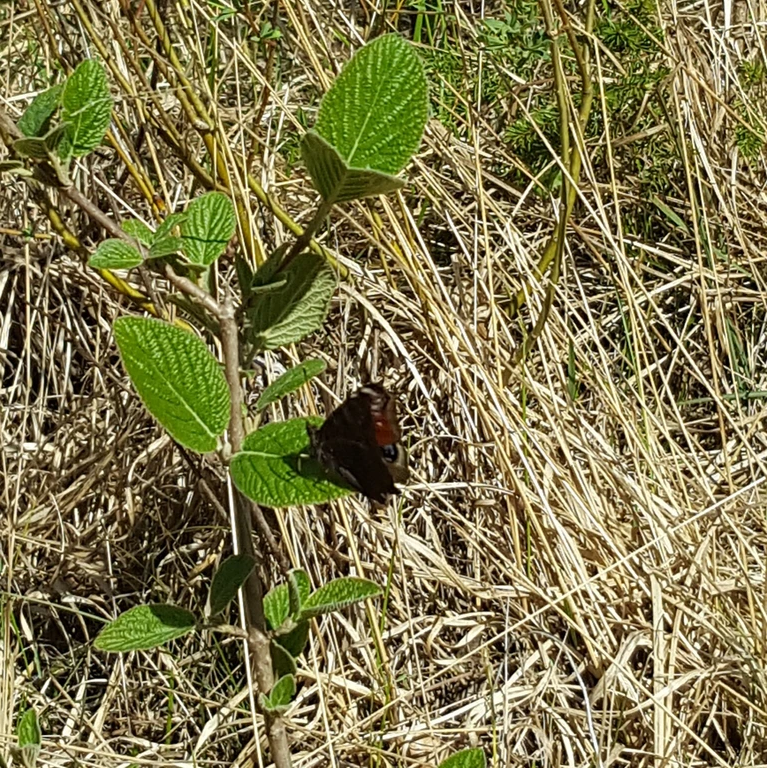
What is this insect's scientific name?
Aglais io
